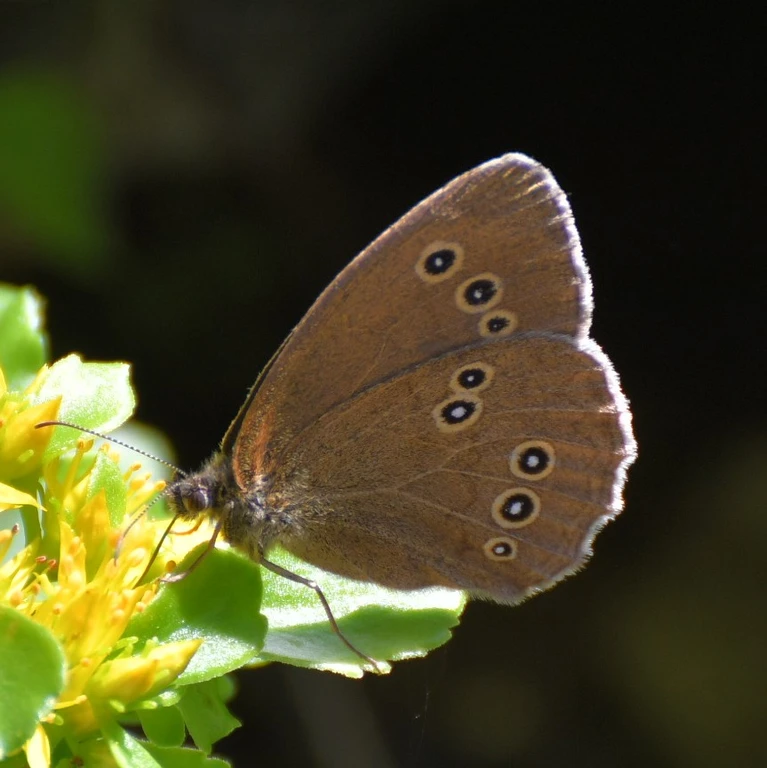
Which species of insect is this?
Aphantopus hyperantus
